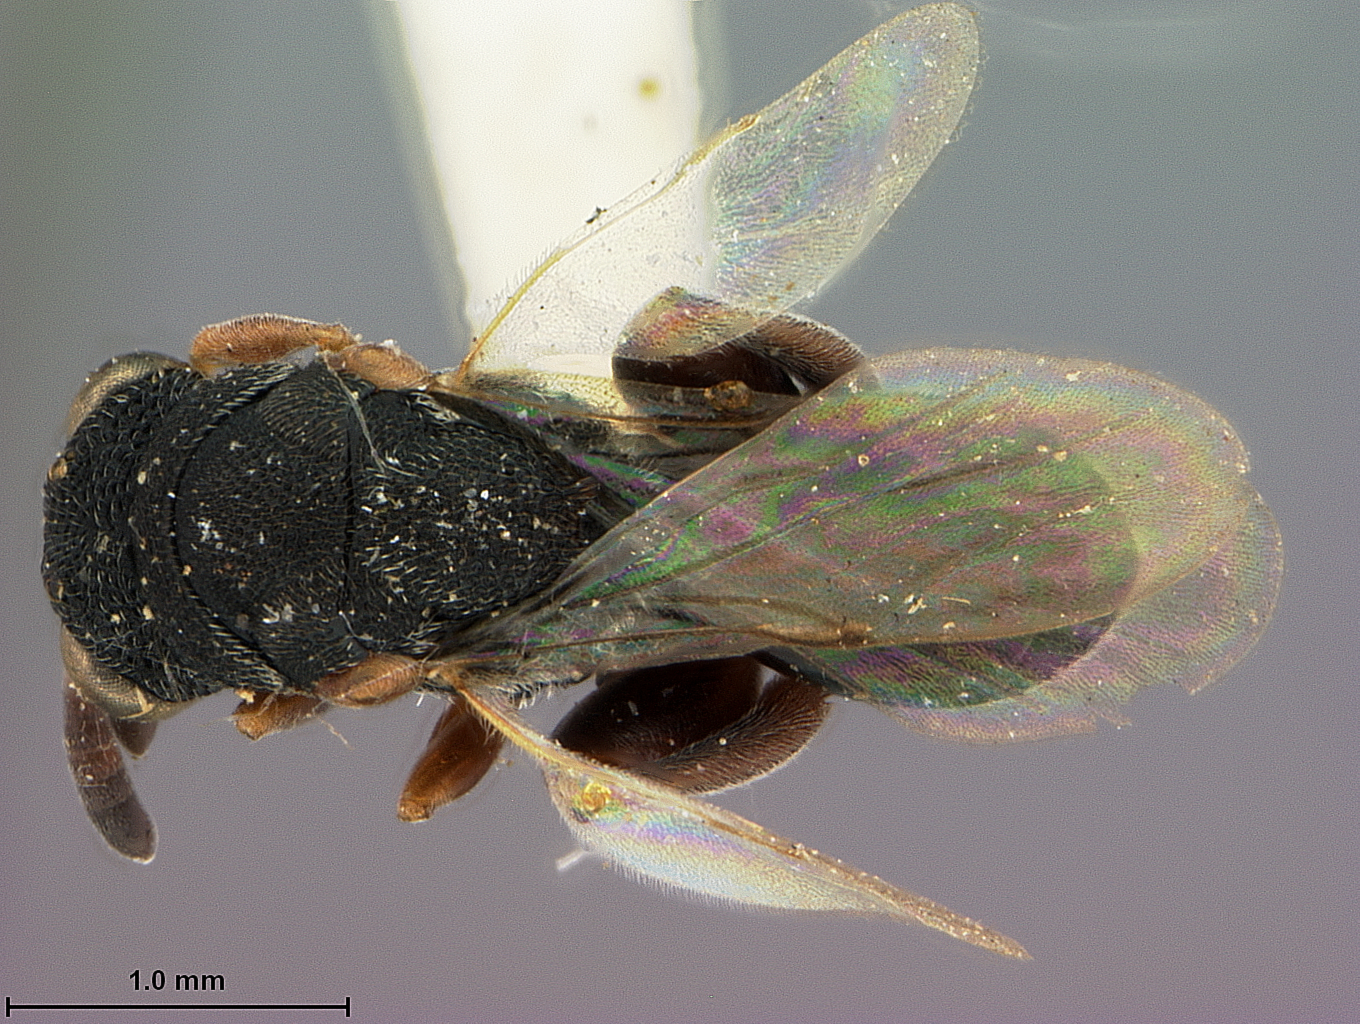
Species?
Stomatoceras clavicornis
